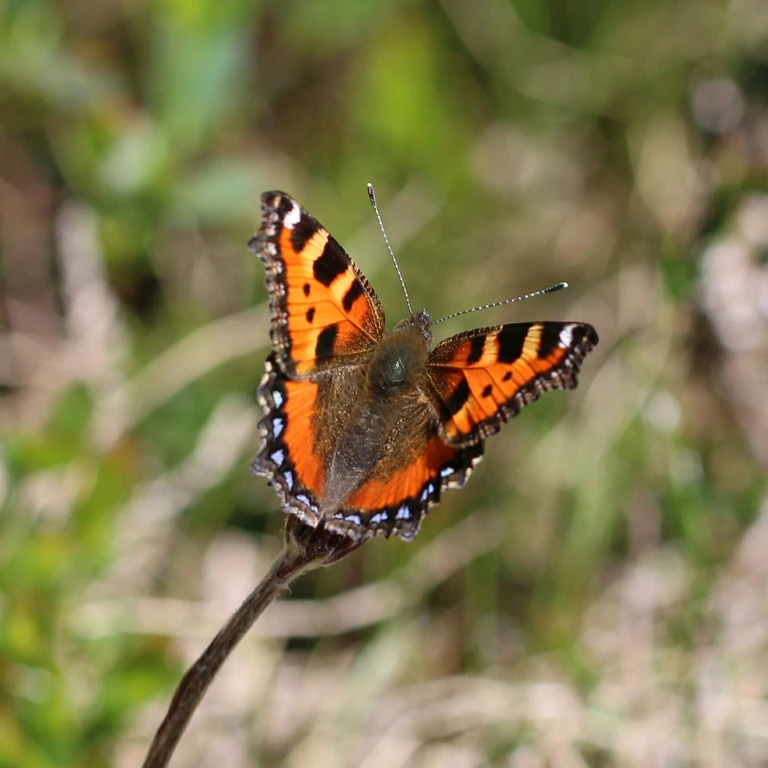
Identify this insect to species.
Aglais urticae
